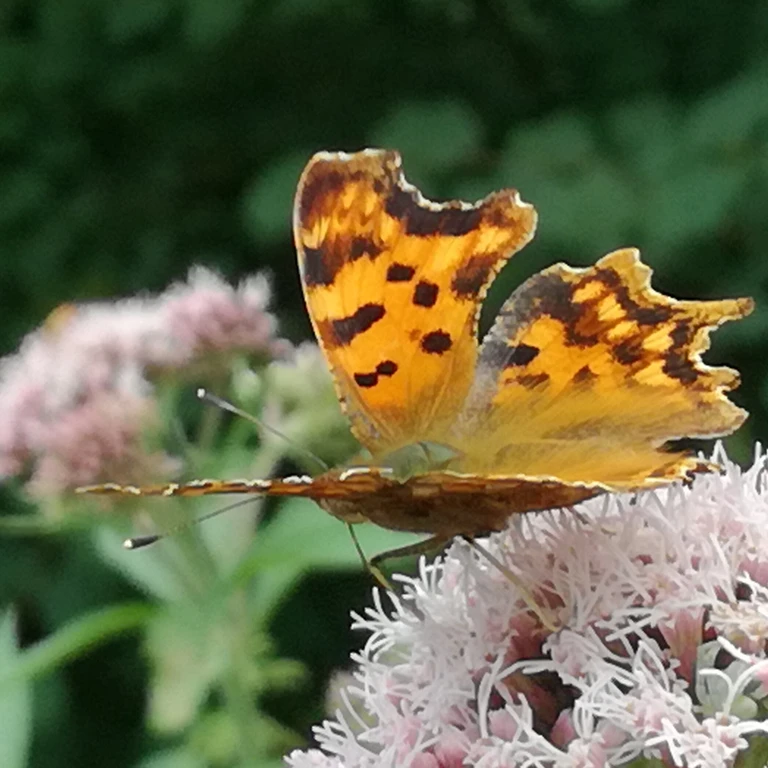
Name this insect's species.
Polygonia c-album
